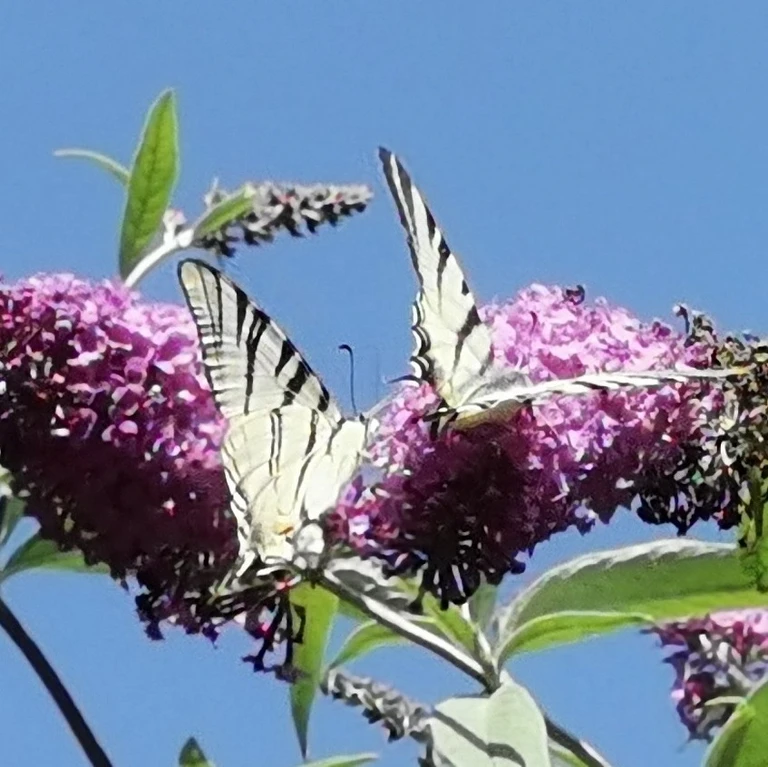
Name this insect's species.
Iphiclides podalirius
